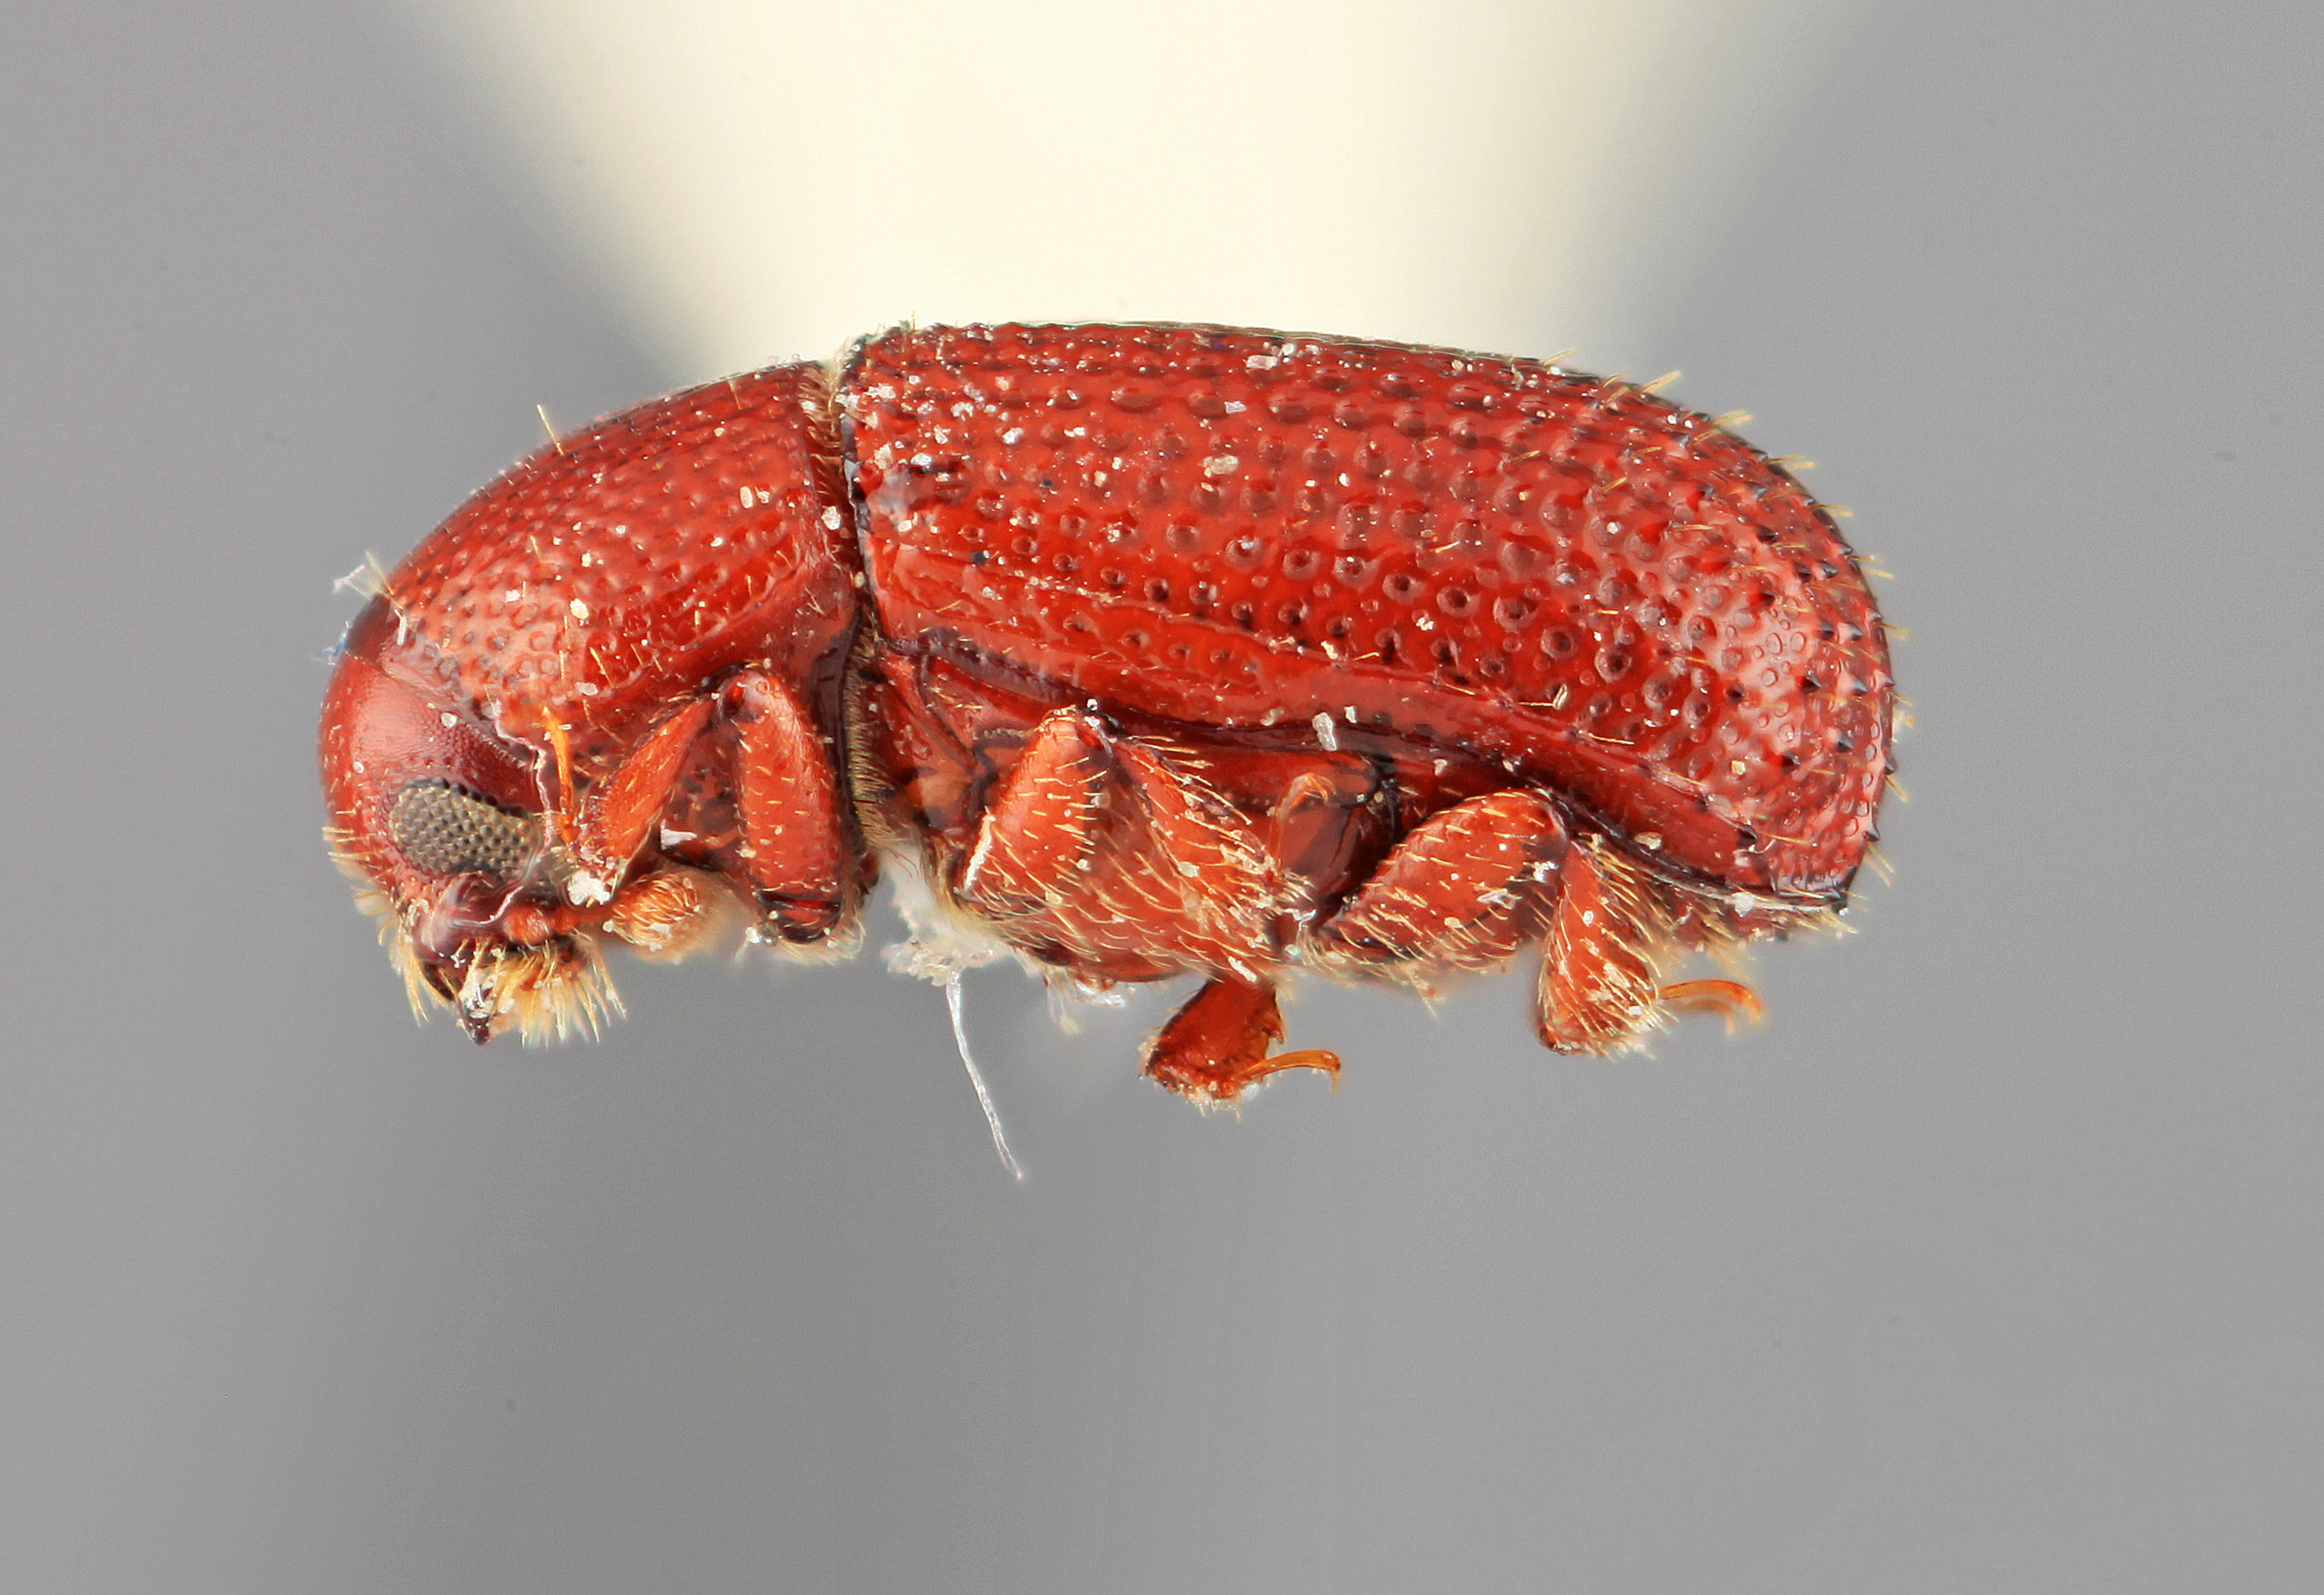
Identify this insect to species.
Hoplitophthorus sentus
